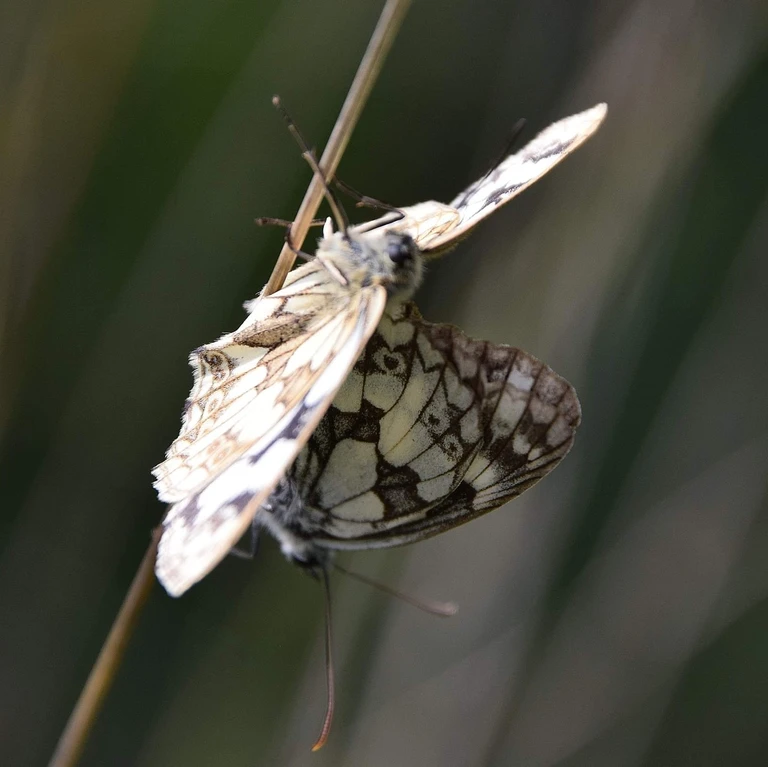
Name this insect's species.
Melanargia galathea
